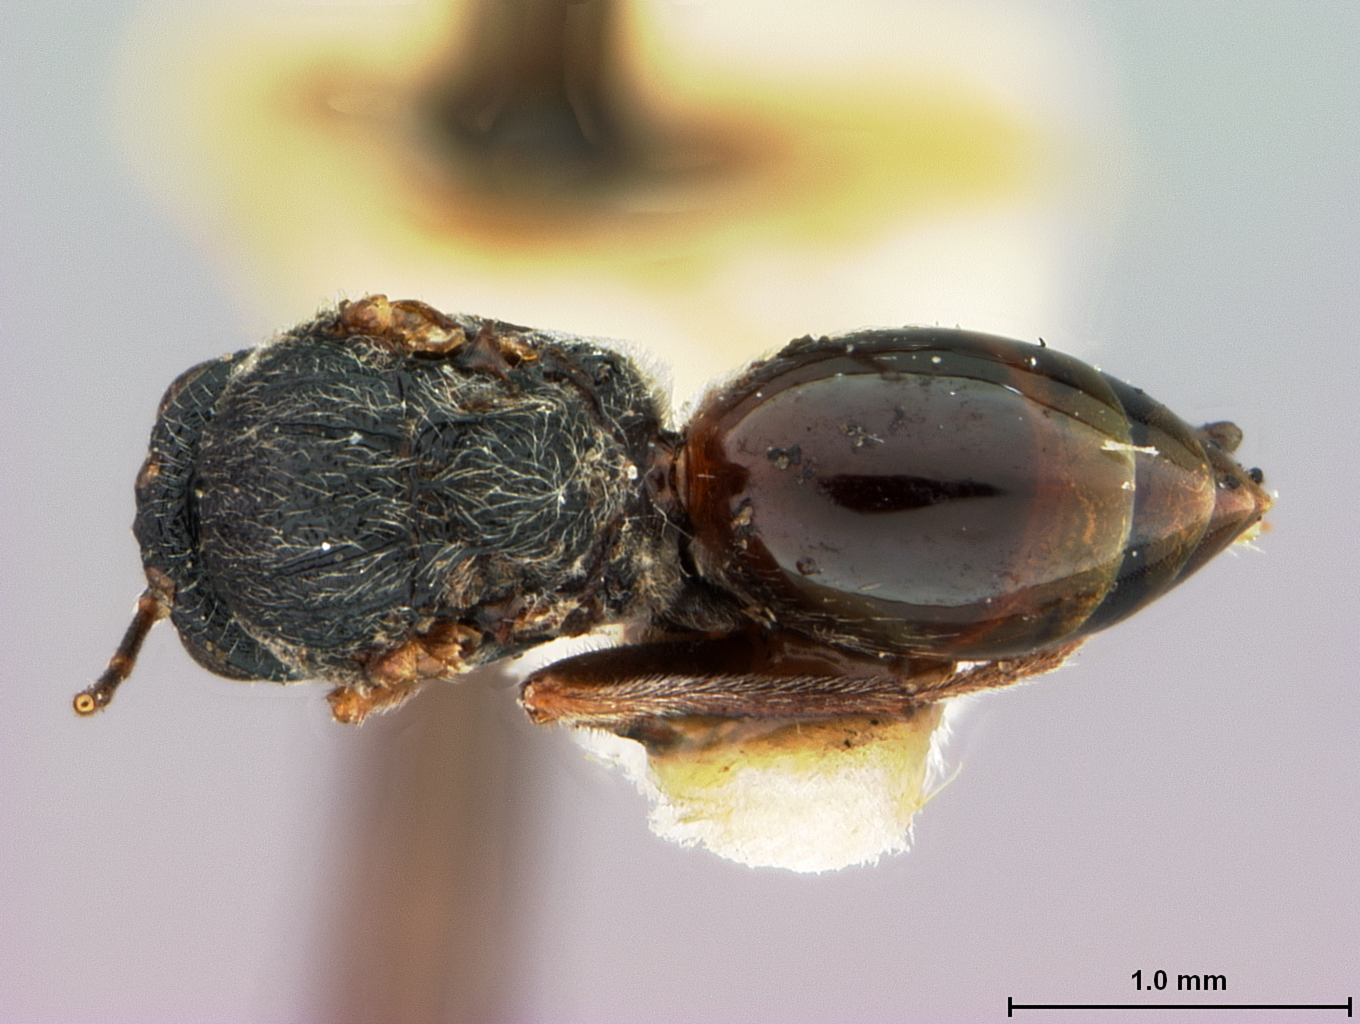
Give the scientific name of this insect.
Callirhytis gallaestriatae
